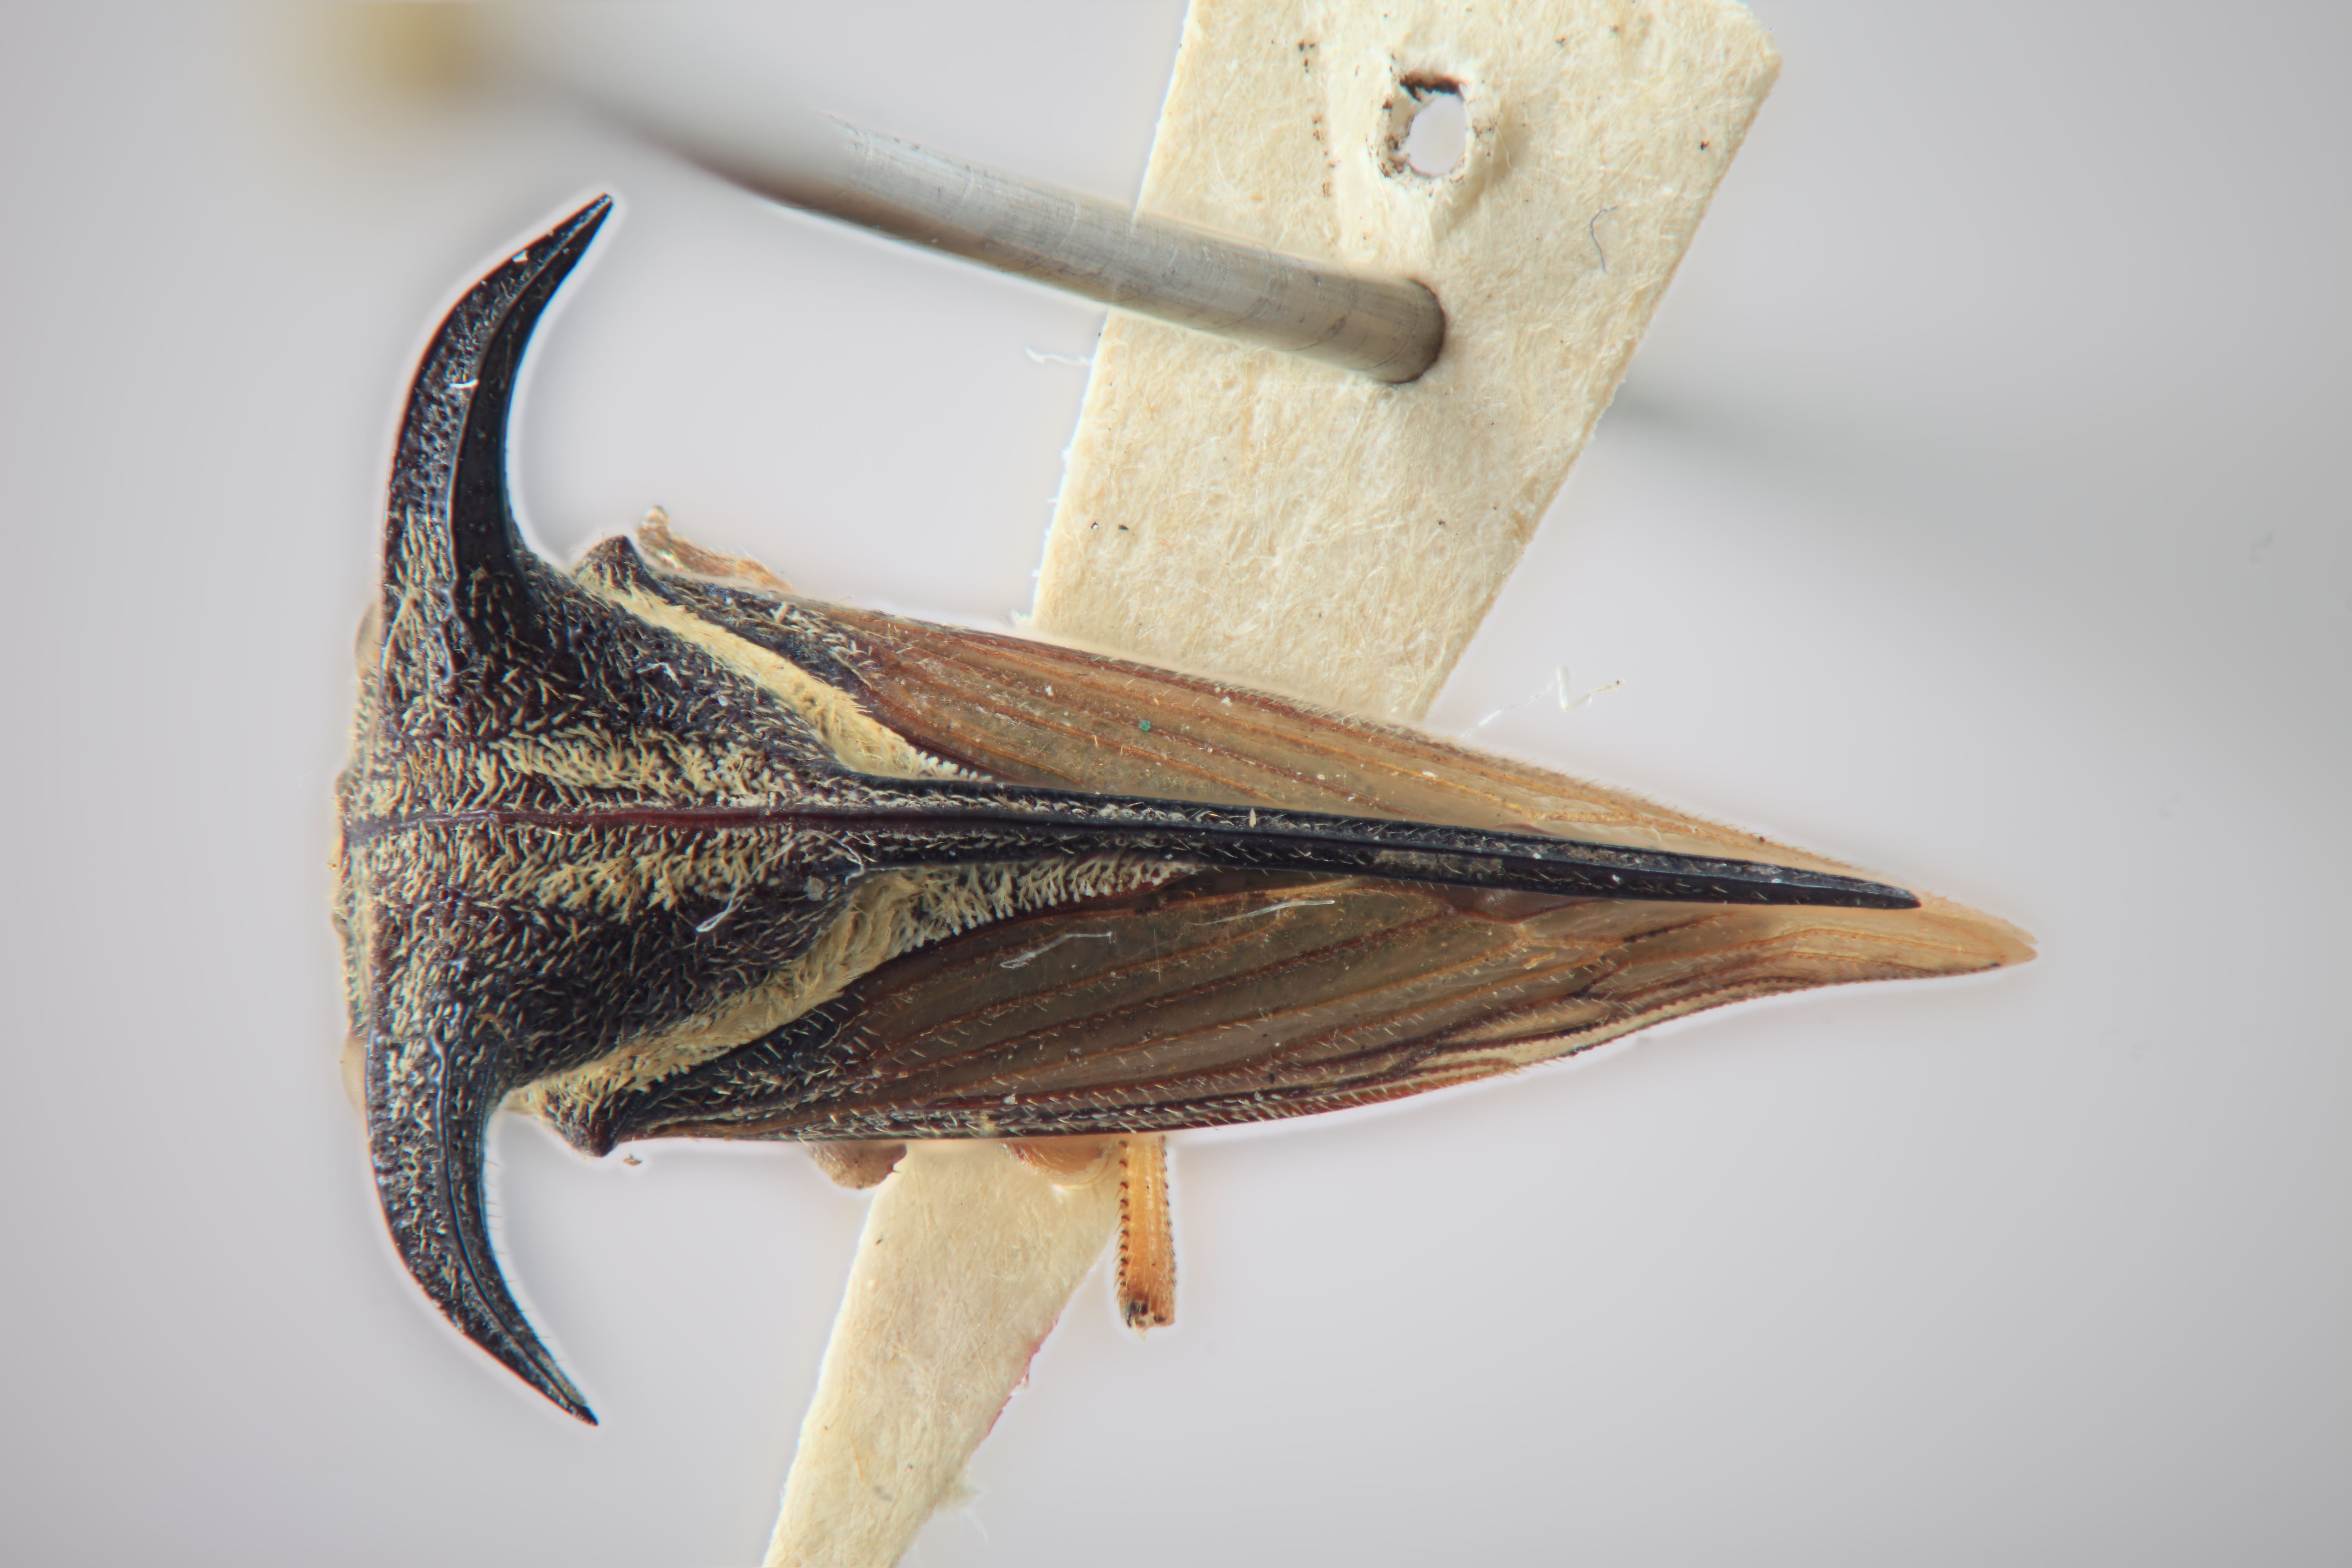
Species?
Leptocentrus albolineatus
